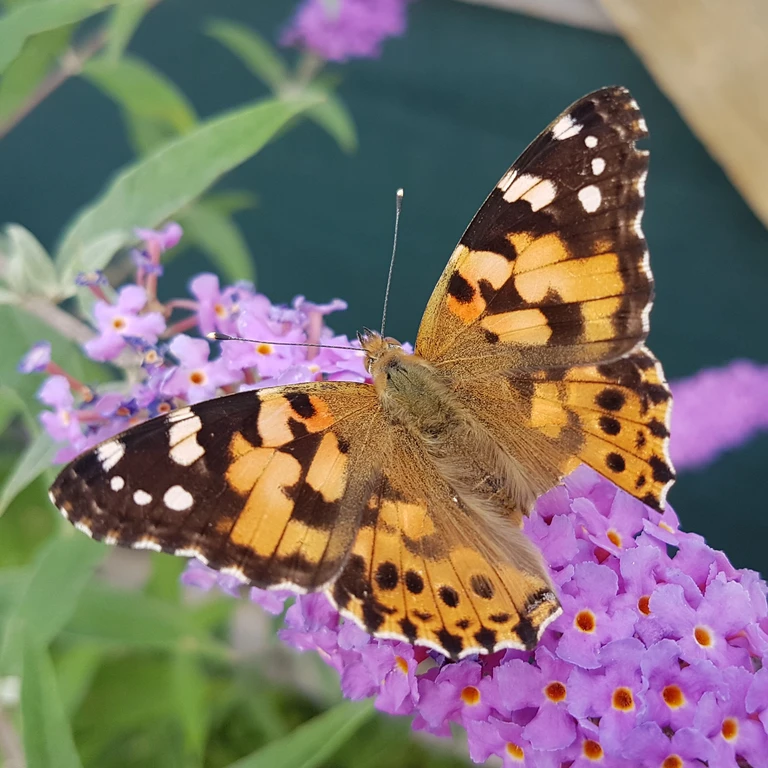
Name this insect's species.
Vanessa cardui
